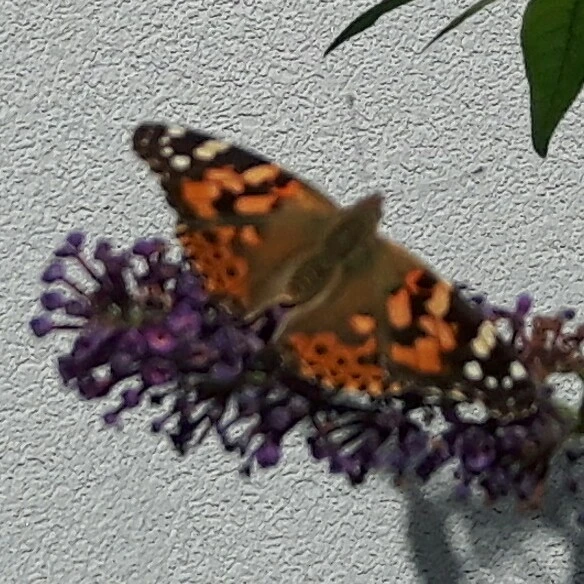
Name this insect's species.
Vanessa cardui
